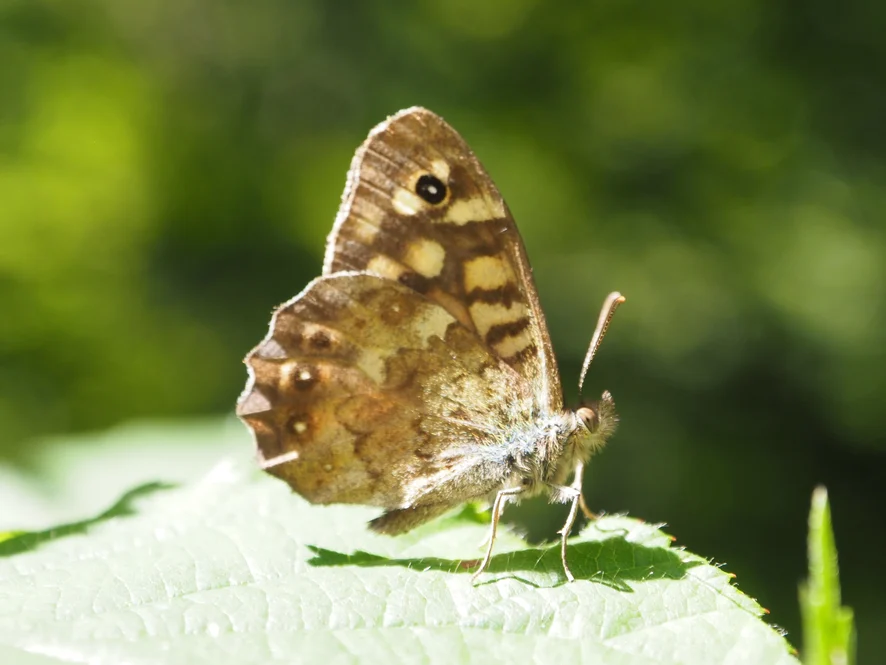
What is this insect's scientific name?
Pararge aegeria
